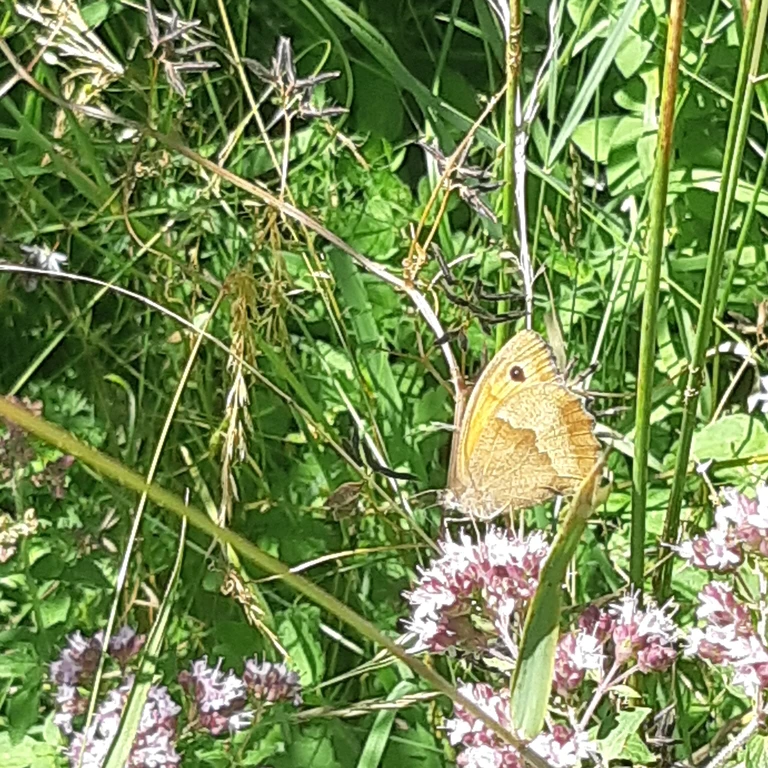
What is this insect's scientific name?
Maniola jurtina
